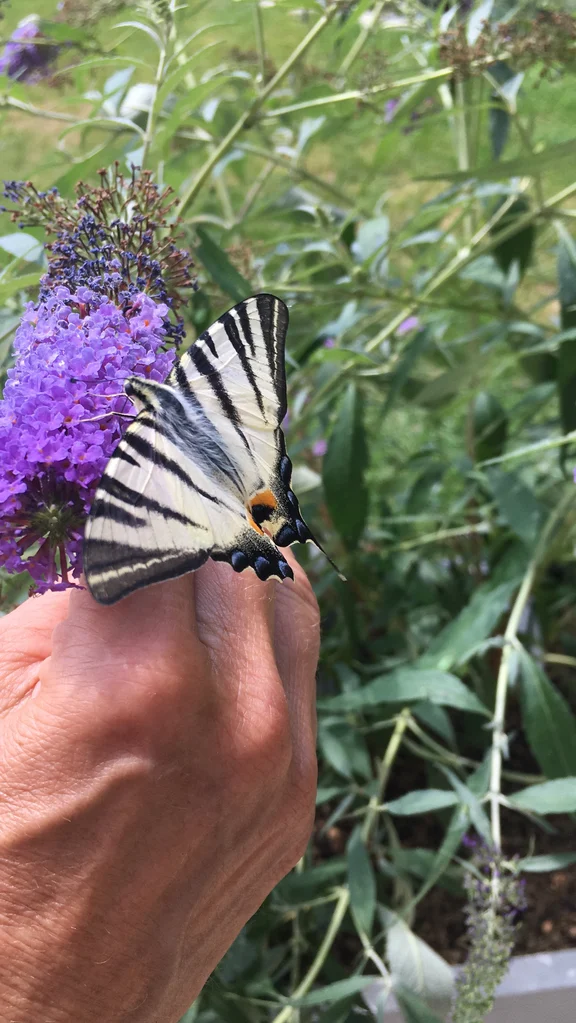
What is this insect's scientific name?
Iphiclides podalirius
